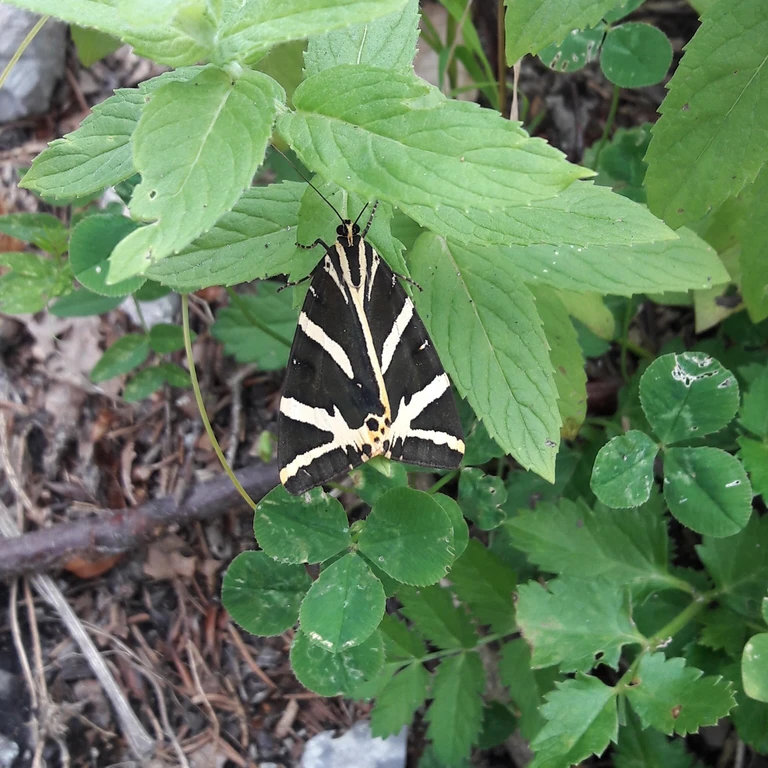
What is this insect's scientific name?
Euplagia quadripunctaria
